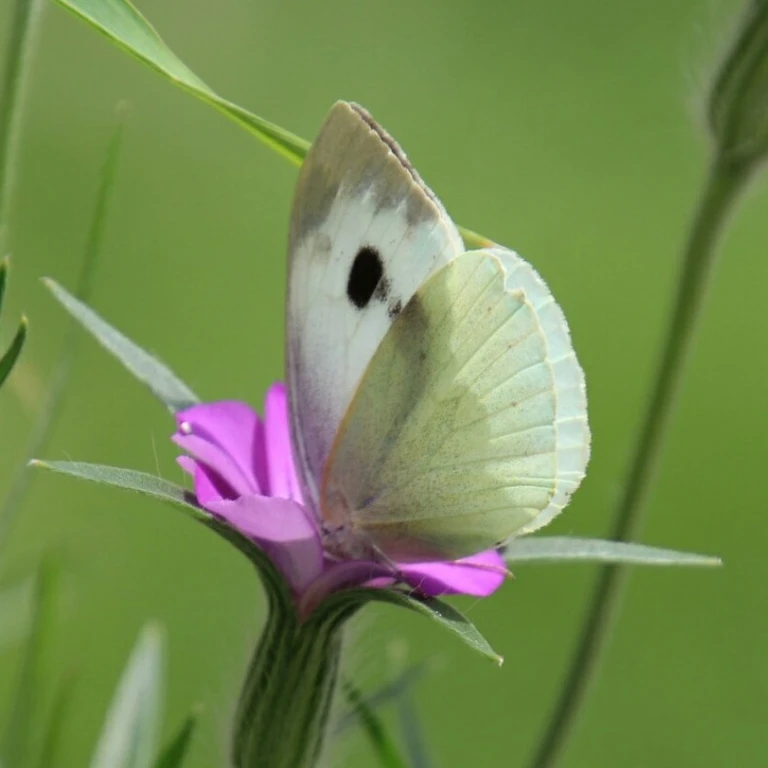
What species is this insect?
Pieris brassicae
